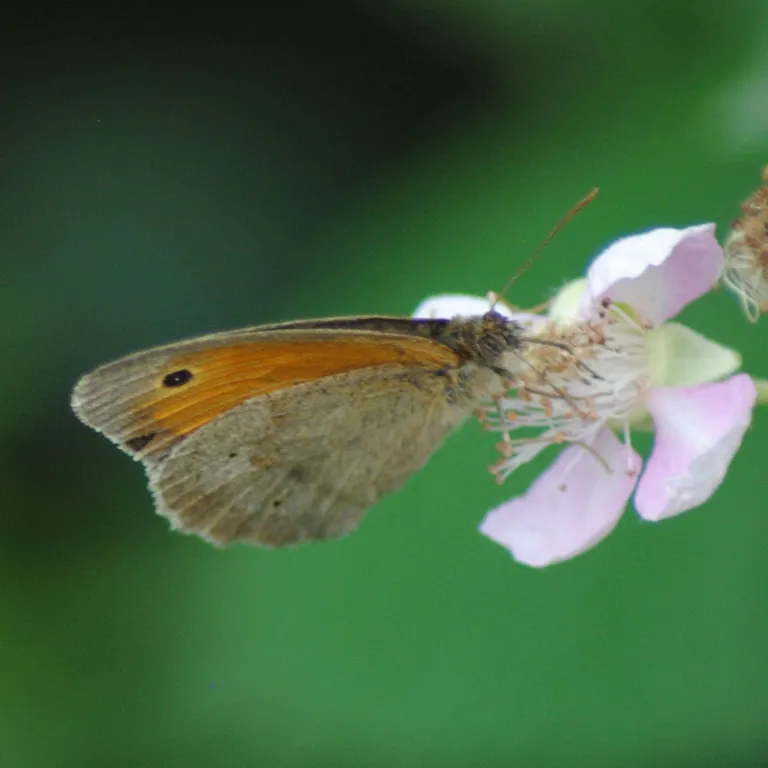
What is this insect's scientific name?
Maniola jurtina
